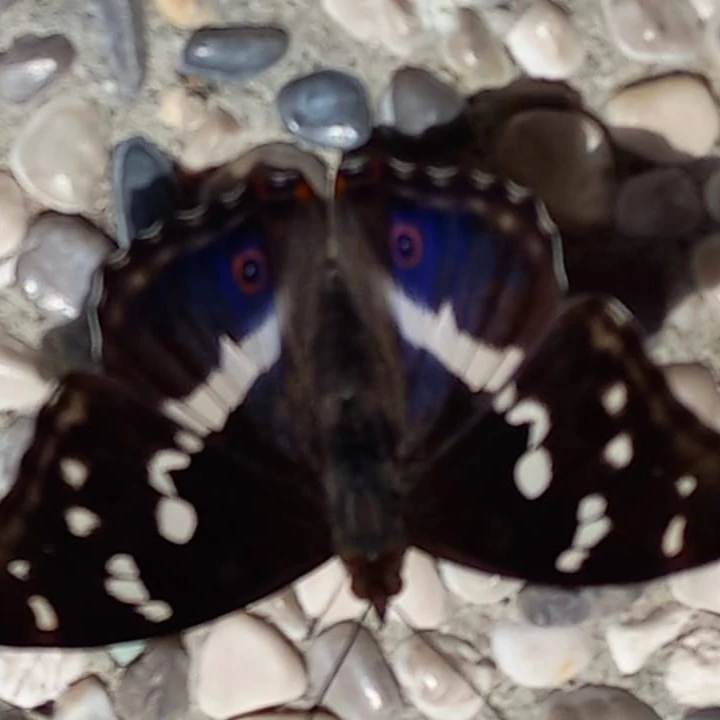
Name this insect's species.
Apatura iris
